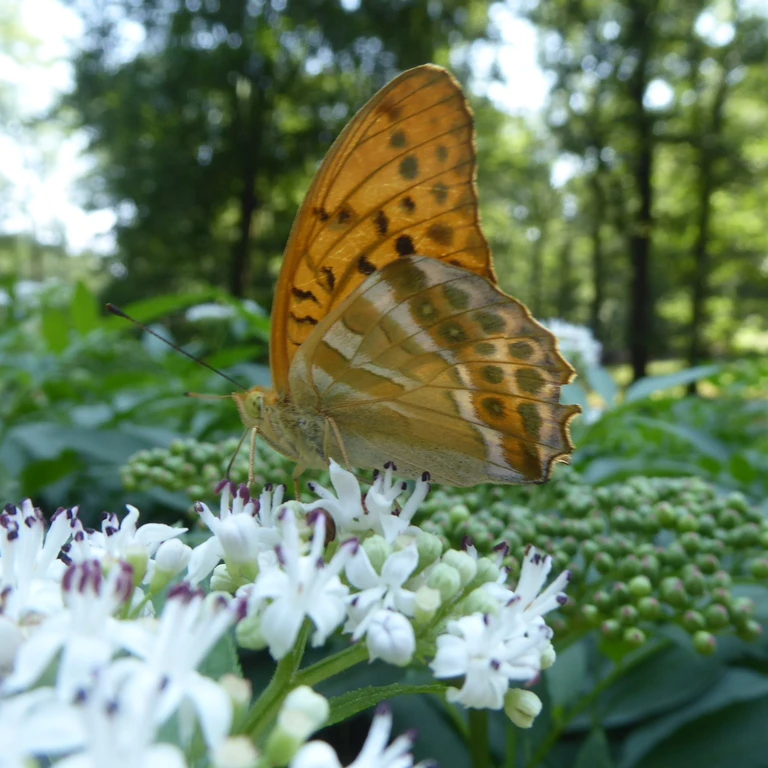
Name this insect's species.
Argynnis paphia
